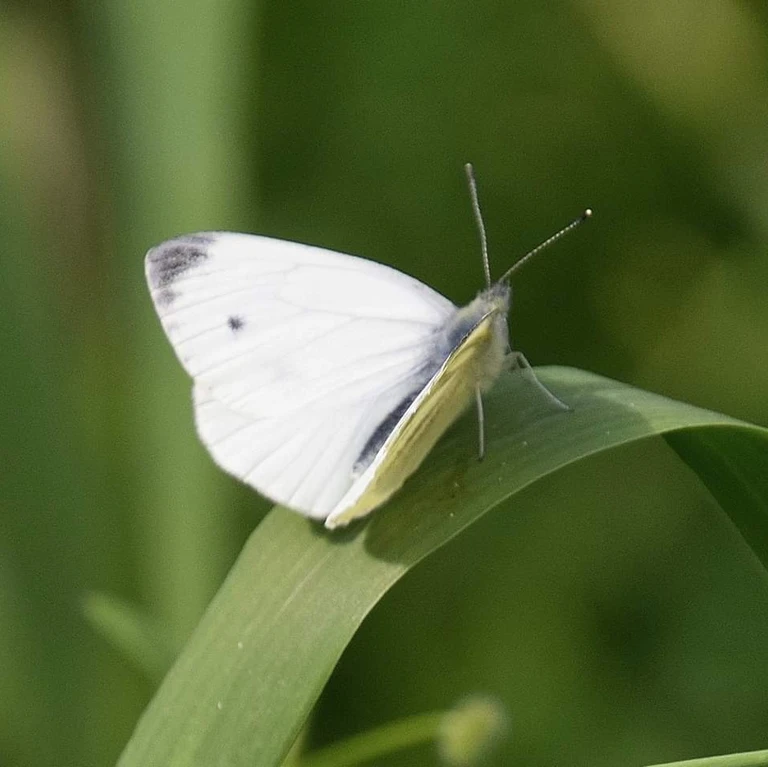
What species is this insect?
Pieris napi
